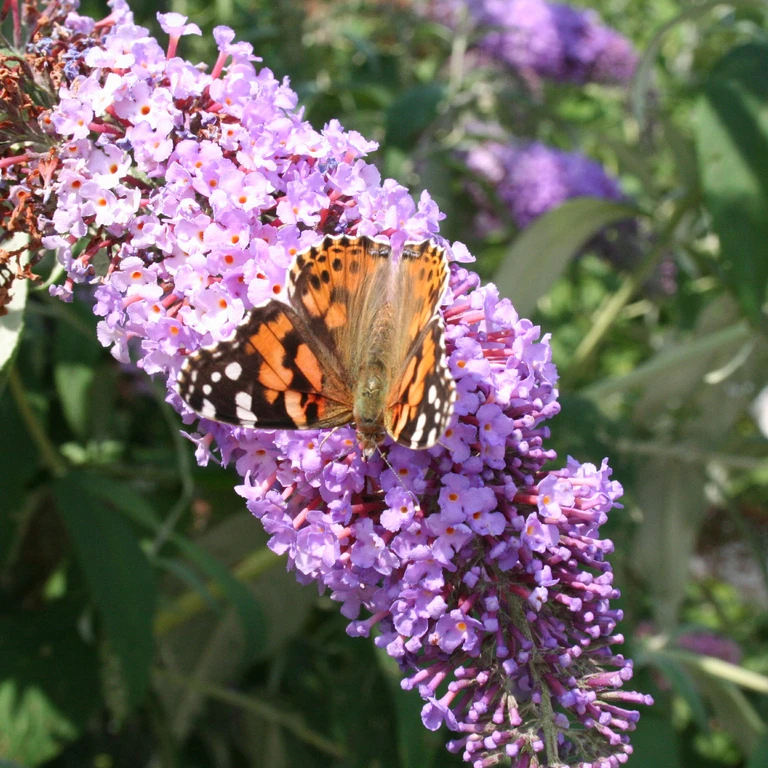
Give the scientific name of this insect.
Vanessa cardui
